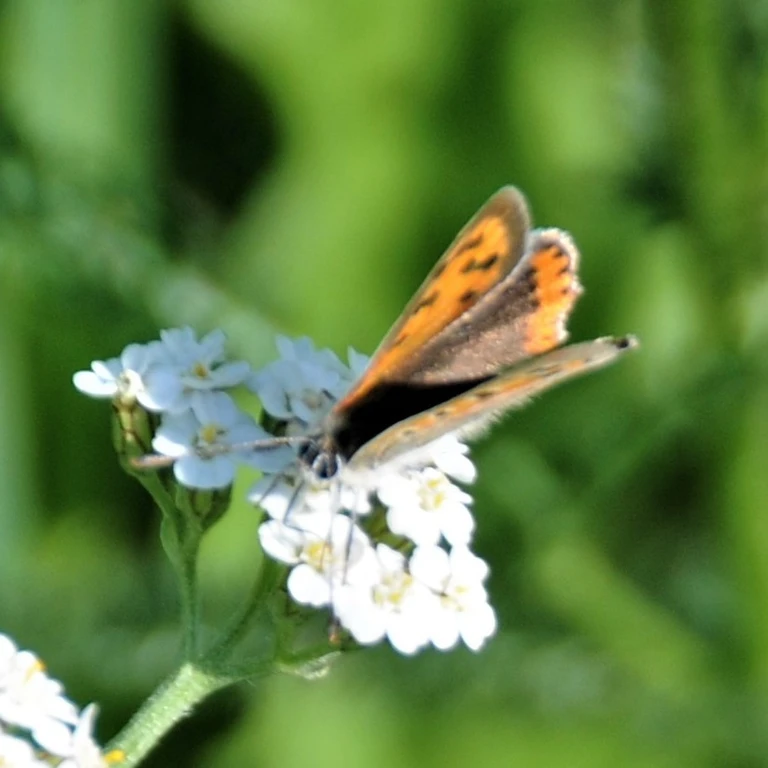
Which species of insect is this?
Lycaena phlaeas
